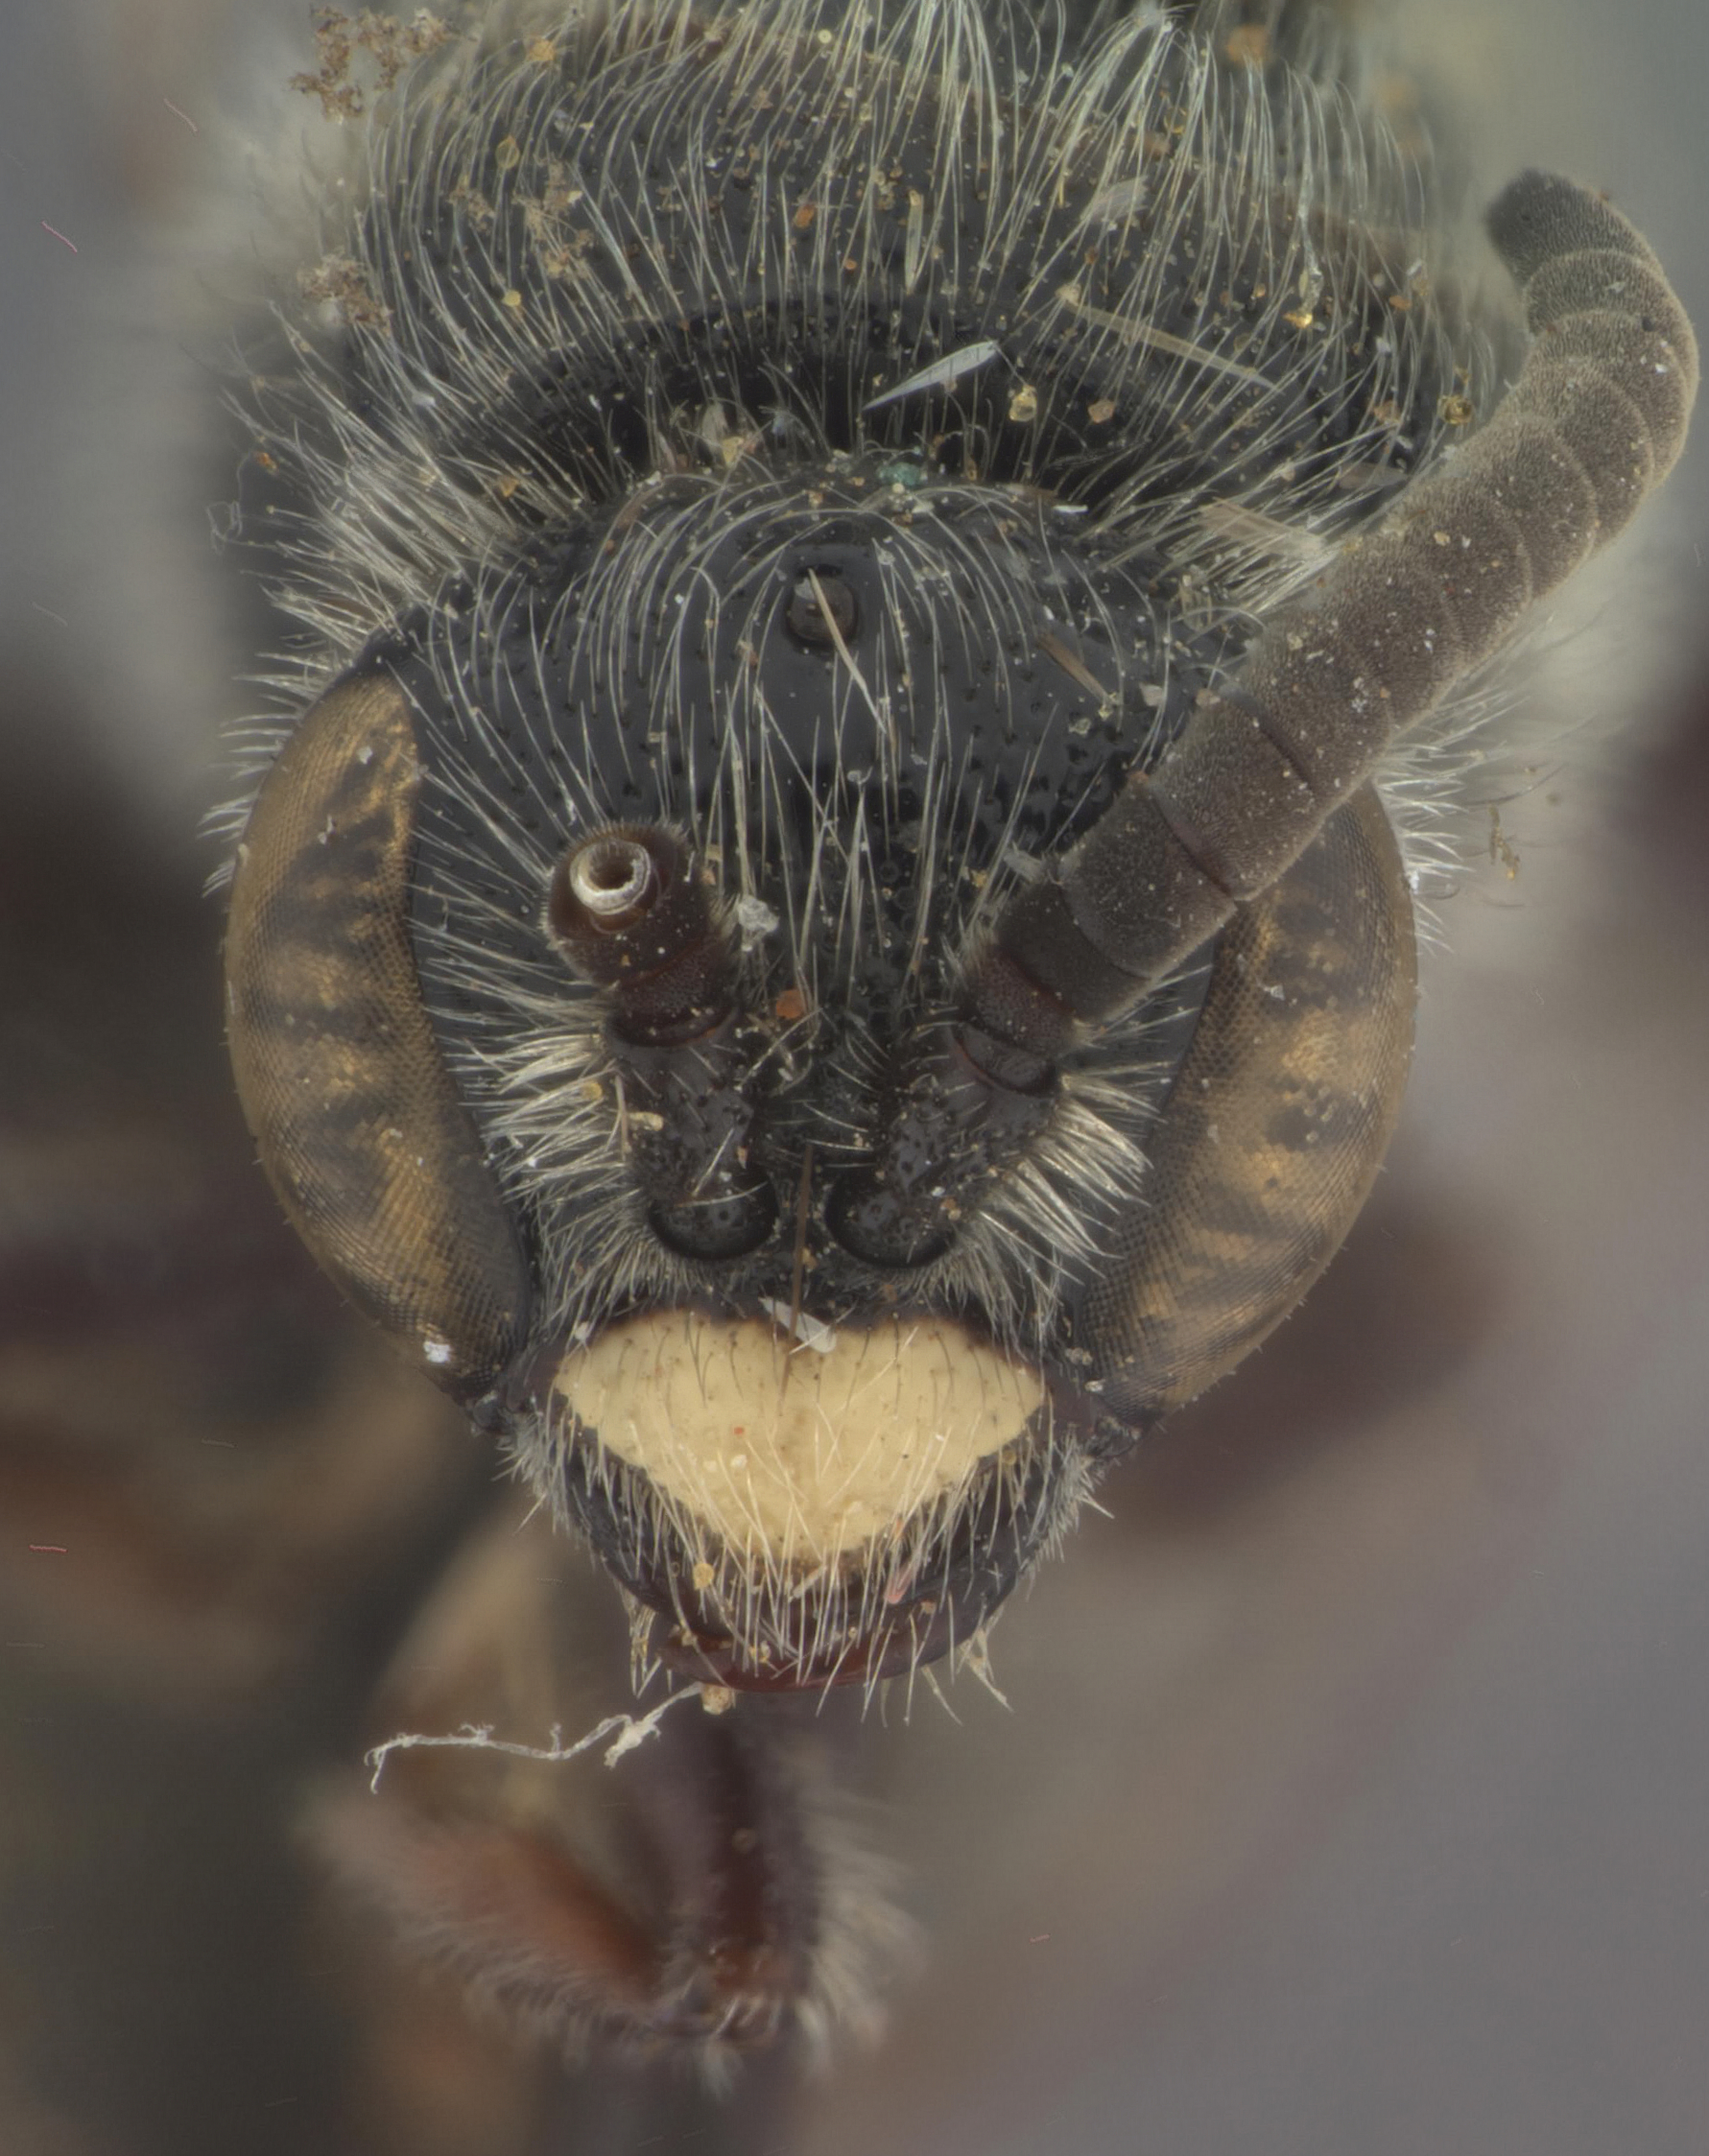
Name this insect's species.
Partiphia mitchelli
